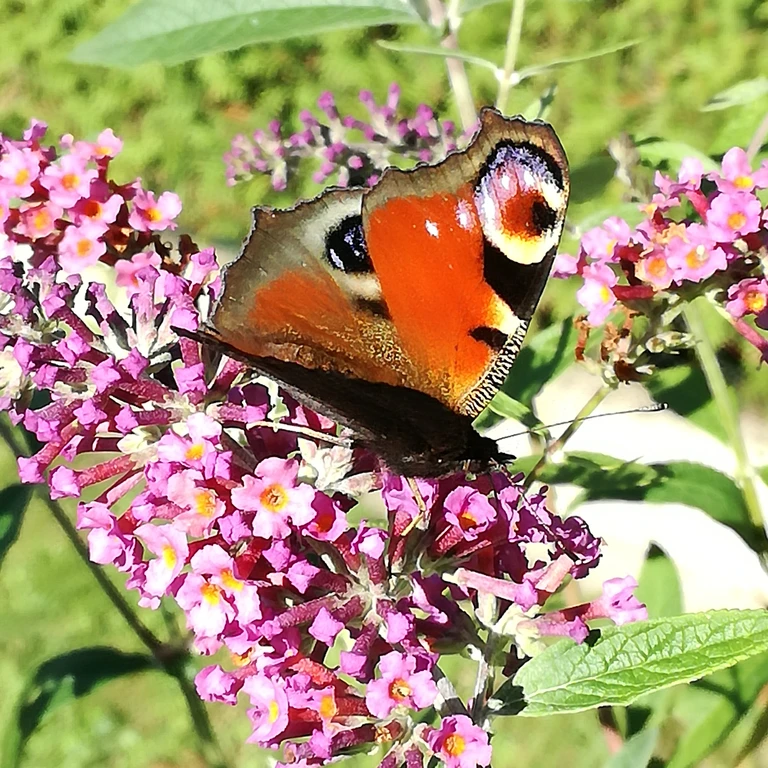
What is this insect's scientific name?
Aglais io
